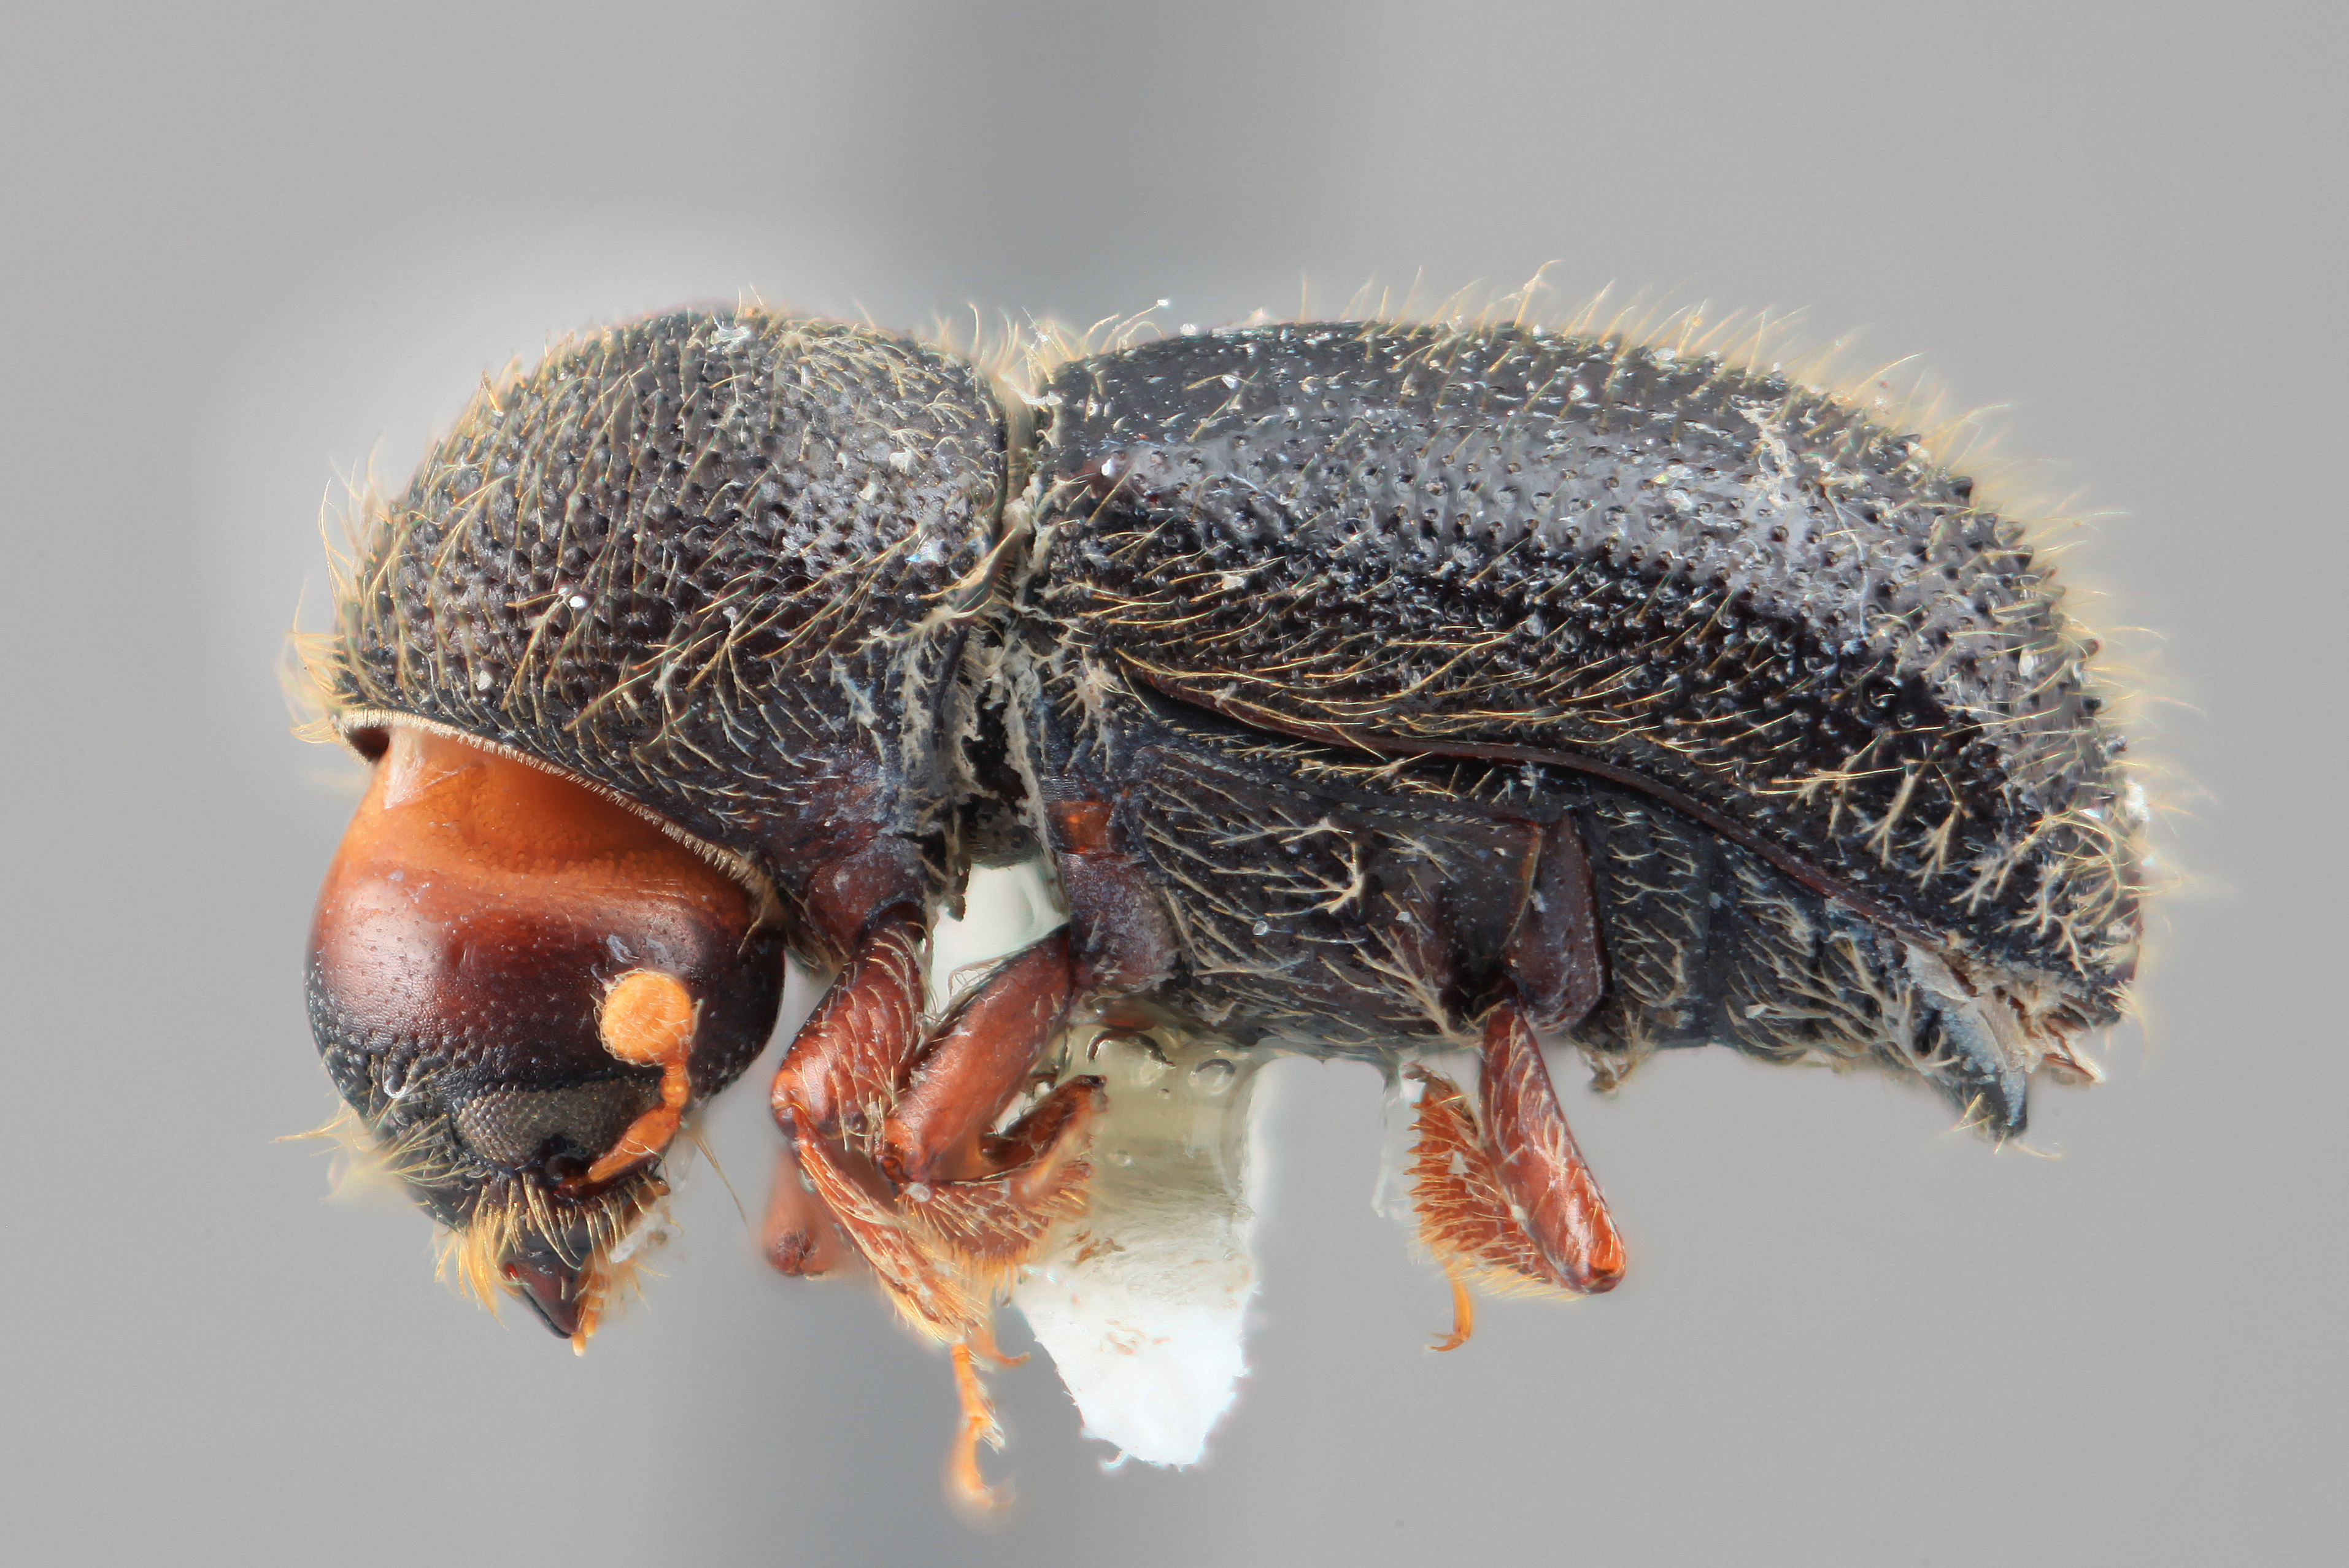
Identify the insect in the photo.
Xyleborus ocellatus
